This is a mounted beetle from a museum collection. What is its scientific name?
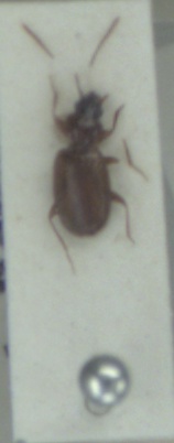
Trechus quadristriatus
